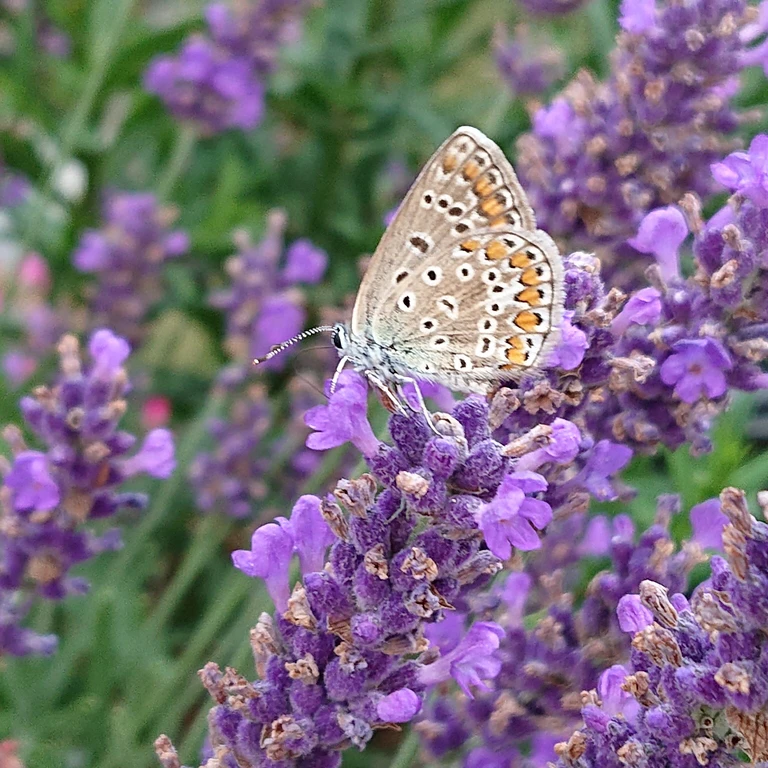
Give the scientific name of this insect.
Polyommatus icarus
